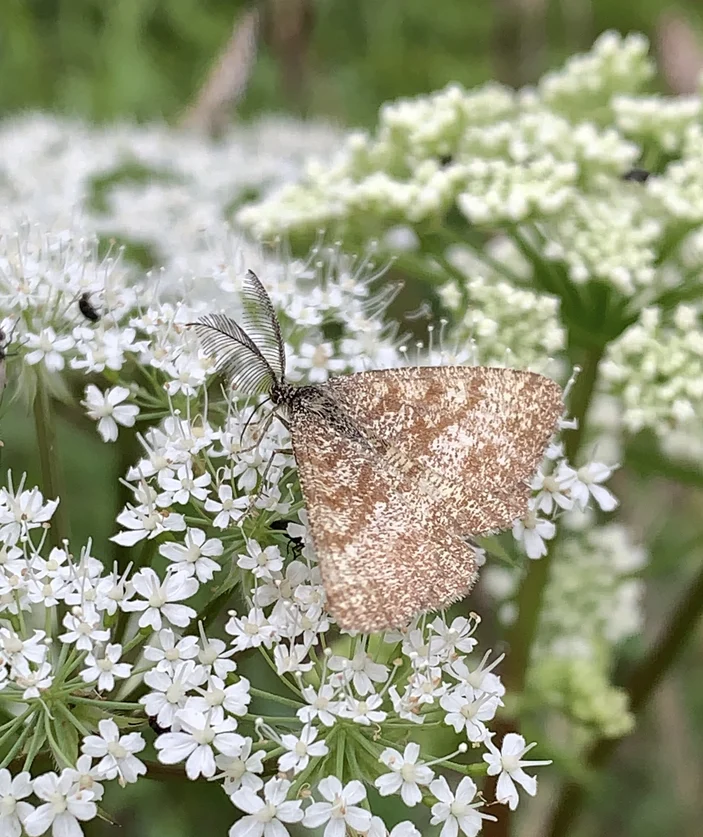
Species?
Ematurga atomaria
